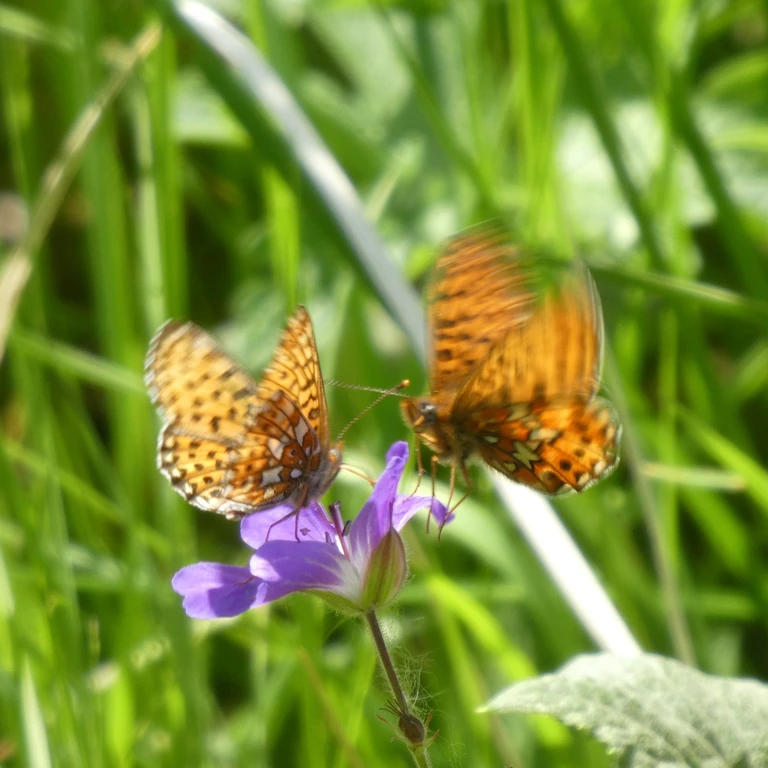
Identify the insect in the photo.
Boloria euphrosyne (also Clossiana euphrosyne)
